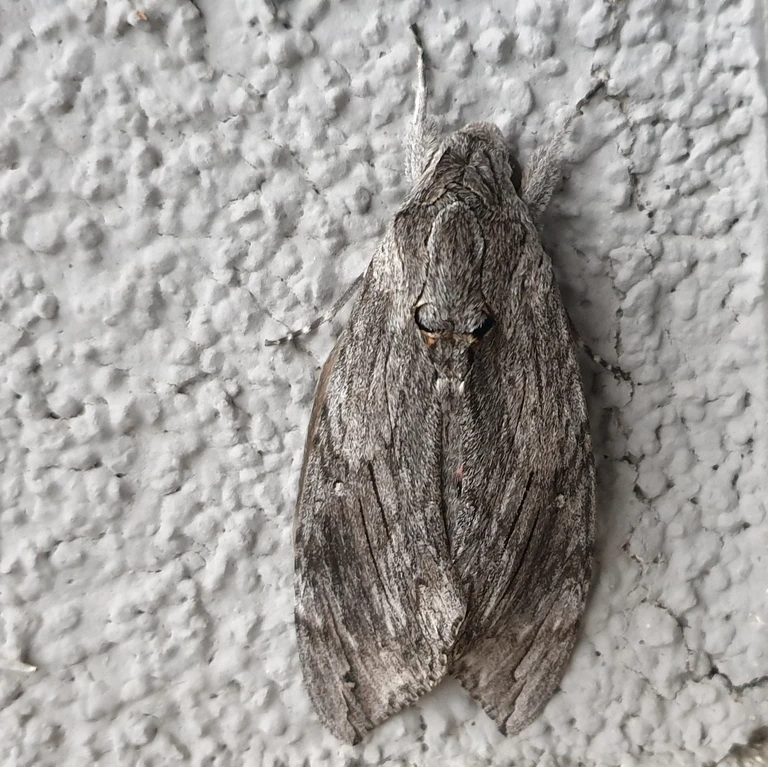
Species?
Agrius convolvuli
